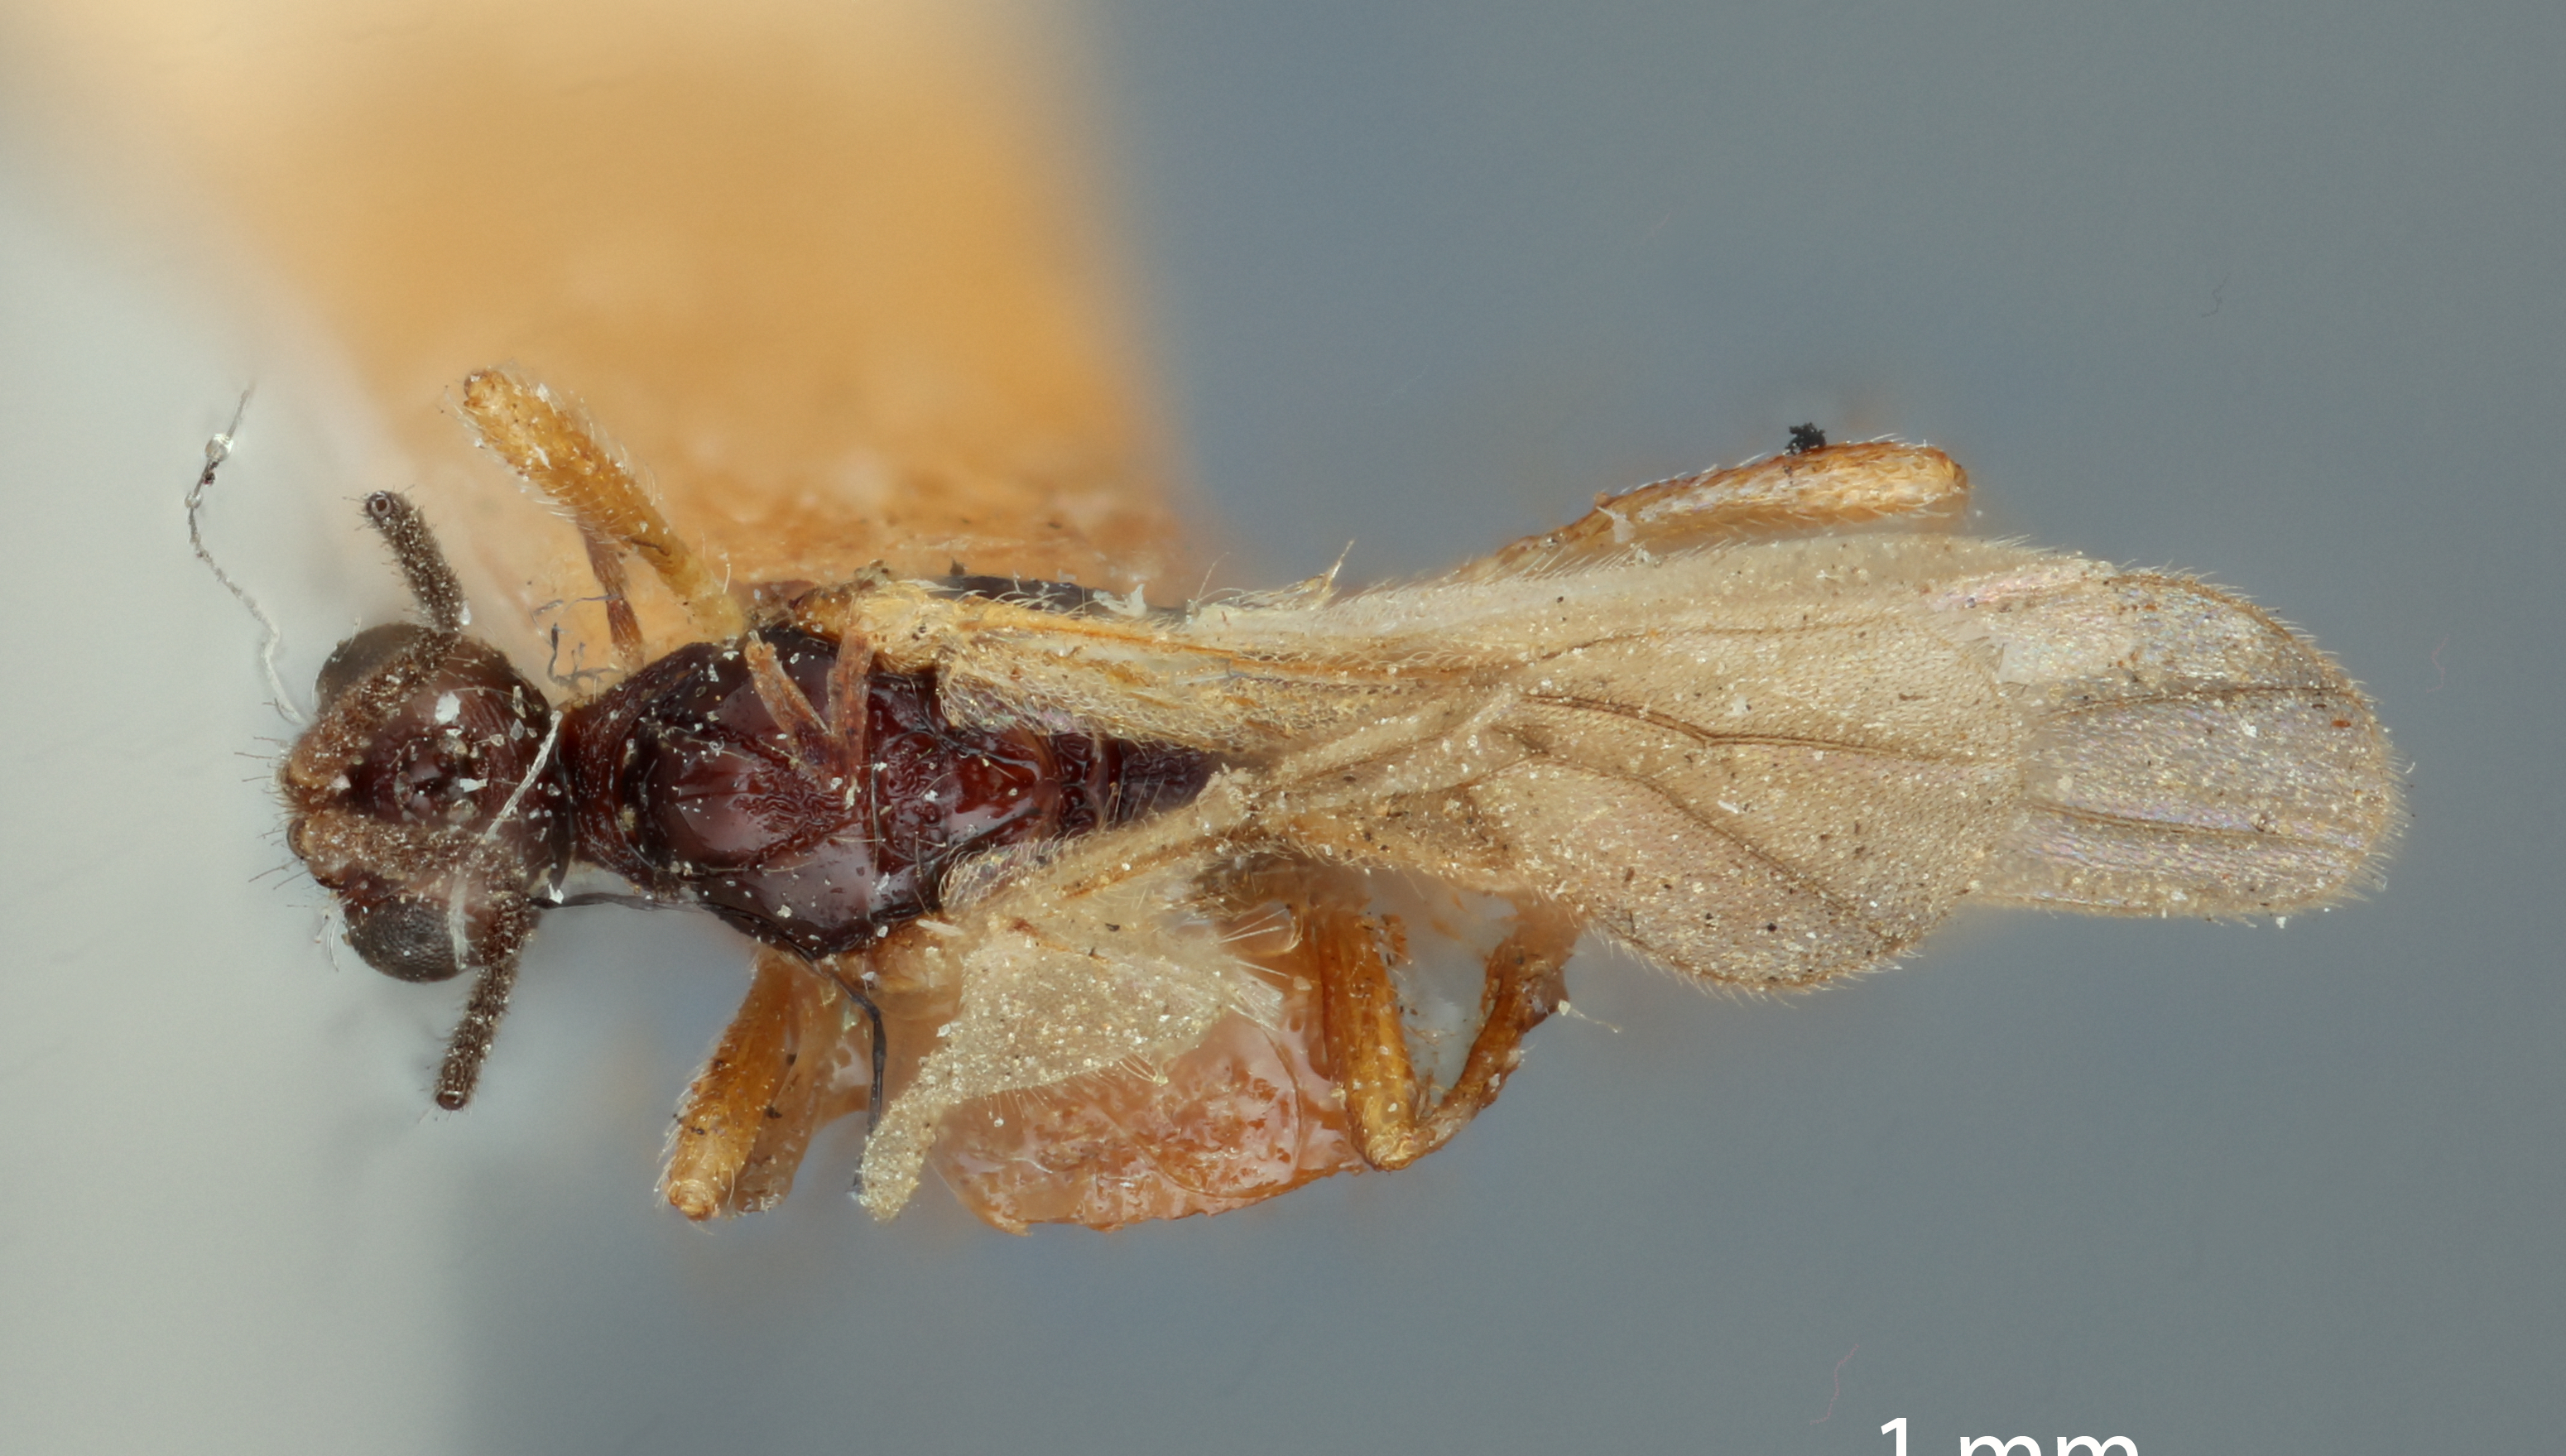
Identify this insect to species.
Hormius erythrogaster
